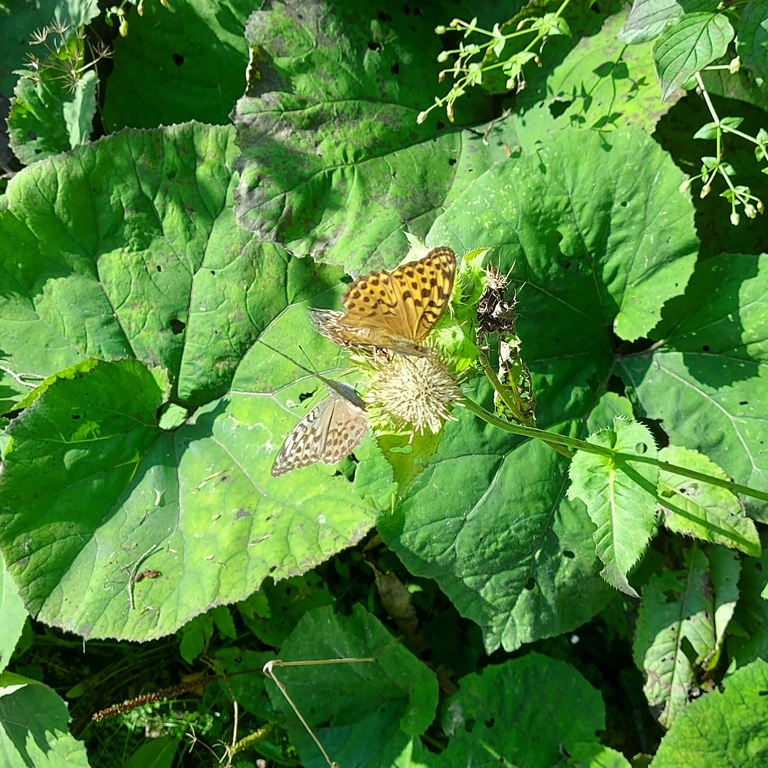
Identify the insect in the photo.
Argynnis paphia
